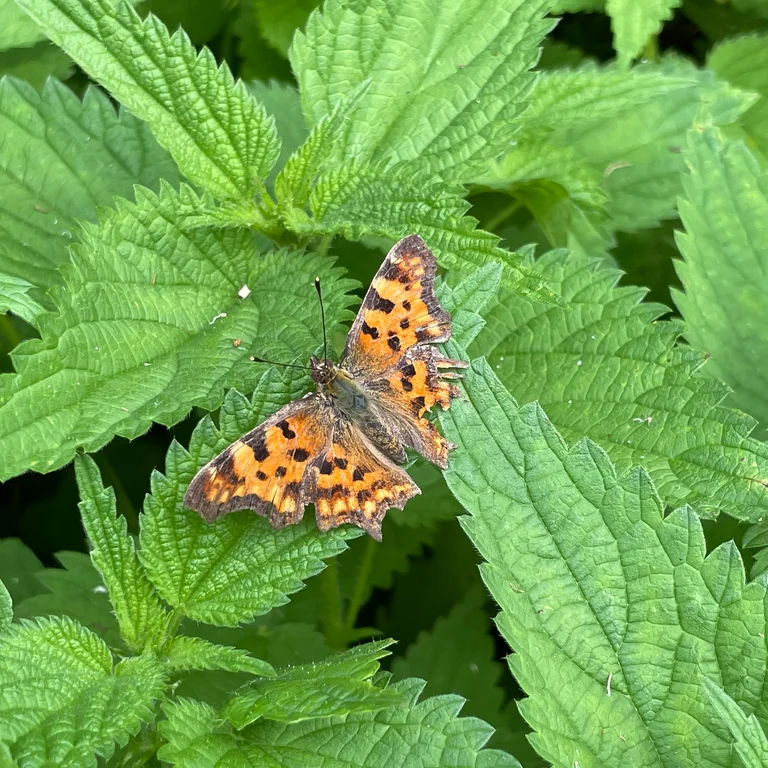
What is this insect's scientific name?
Polygonia c-album
